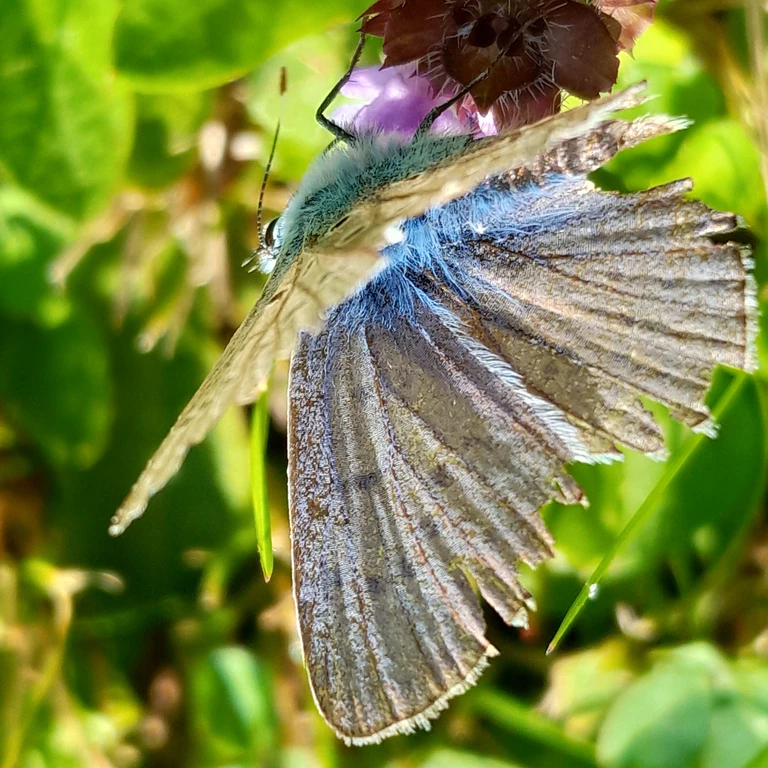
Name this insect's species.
Polyommatus icarus
